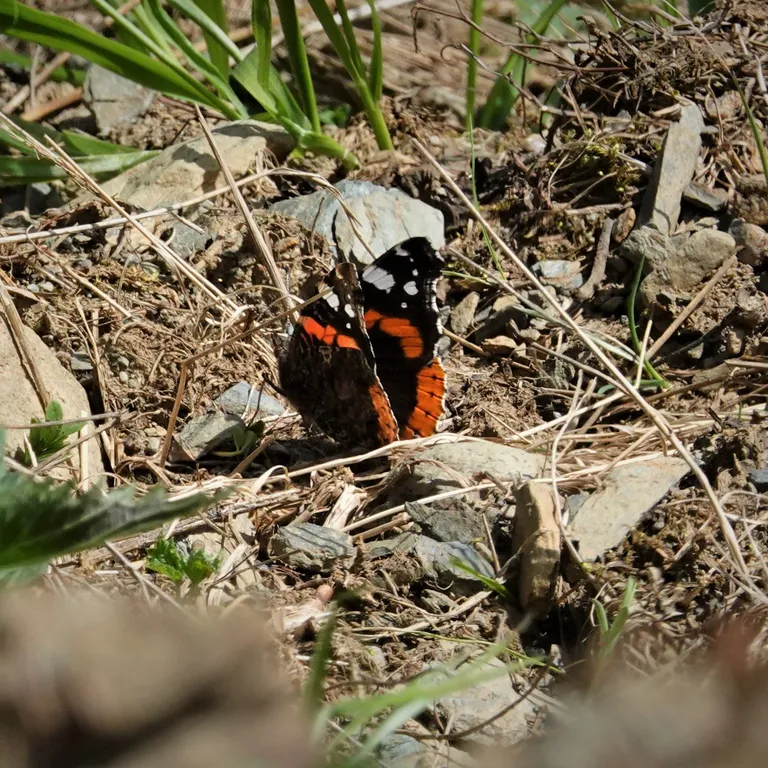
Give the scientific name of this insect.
Vanessa atalanta
